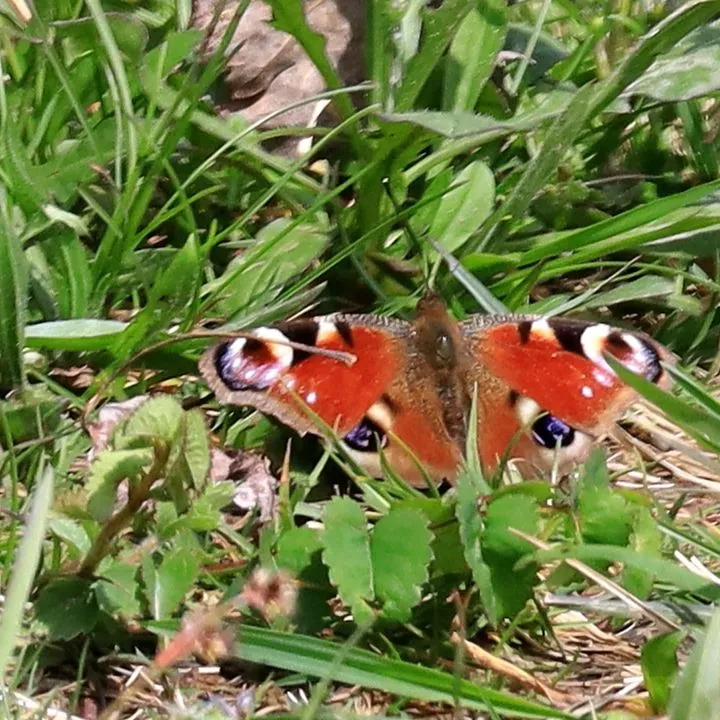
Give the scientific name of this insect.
Aglais io
